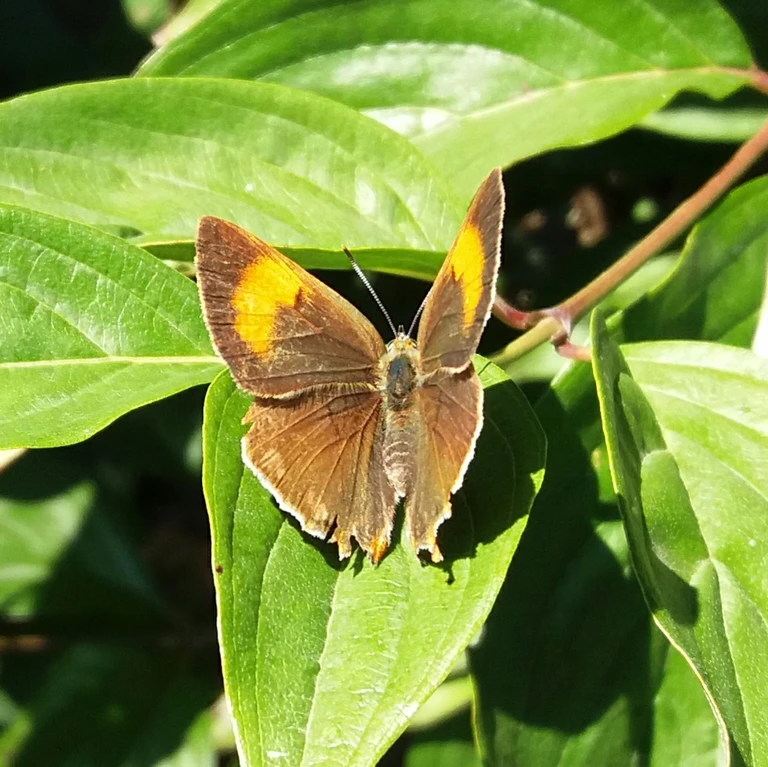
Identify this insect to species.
Thecla betulae
